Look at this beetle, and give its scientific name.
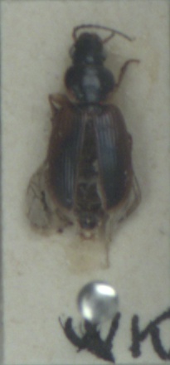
Stenolophus mixtus
